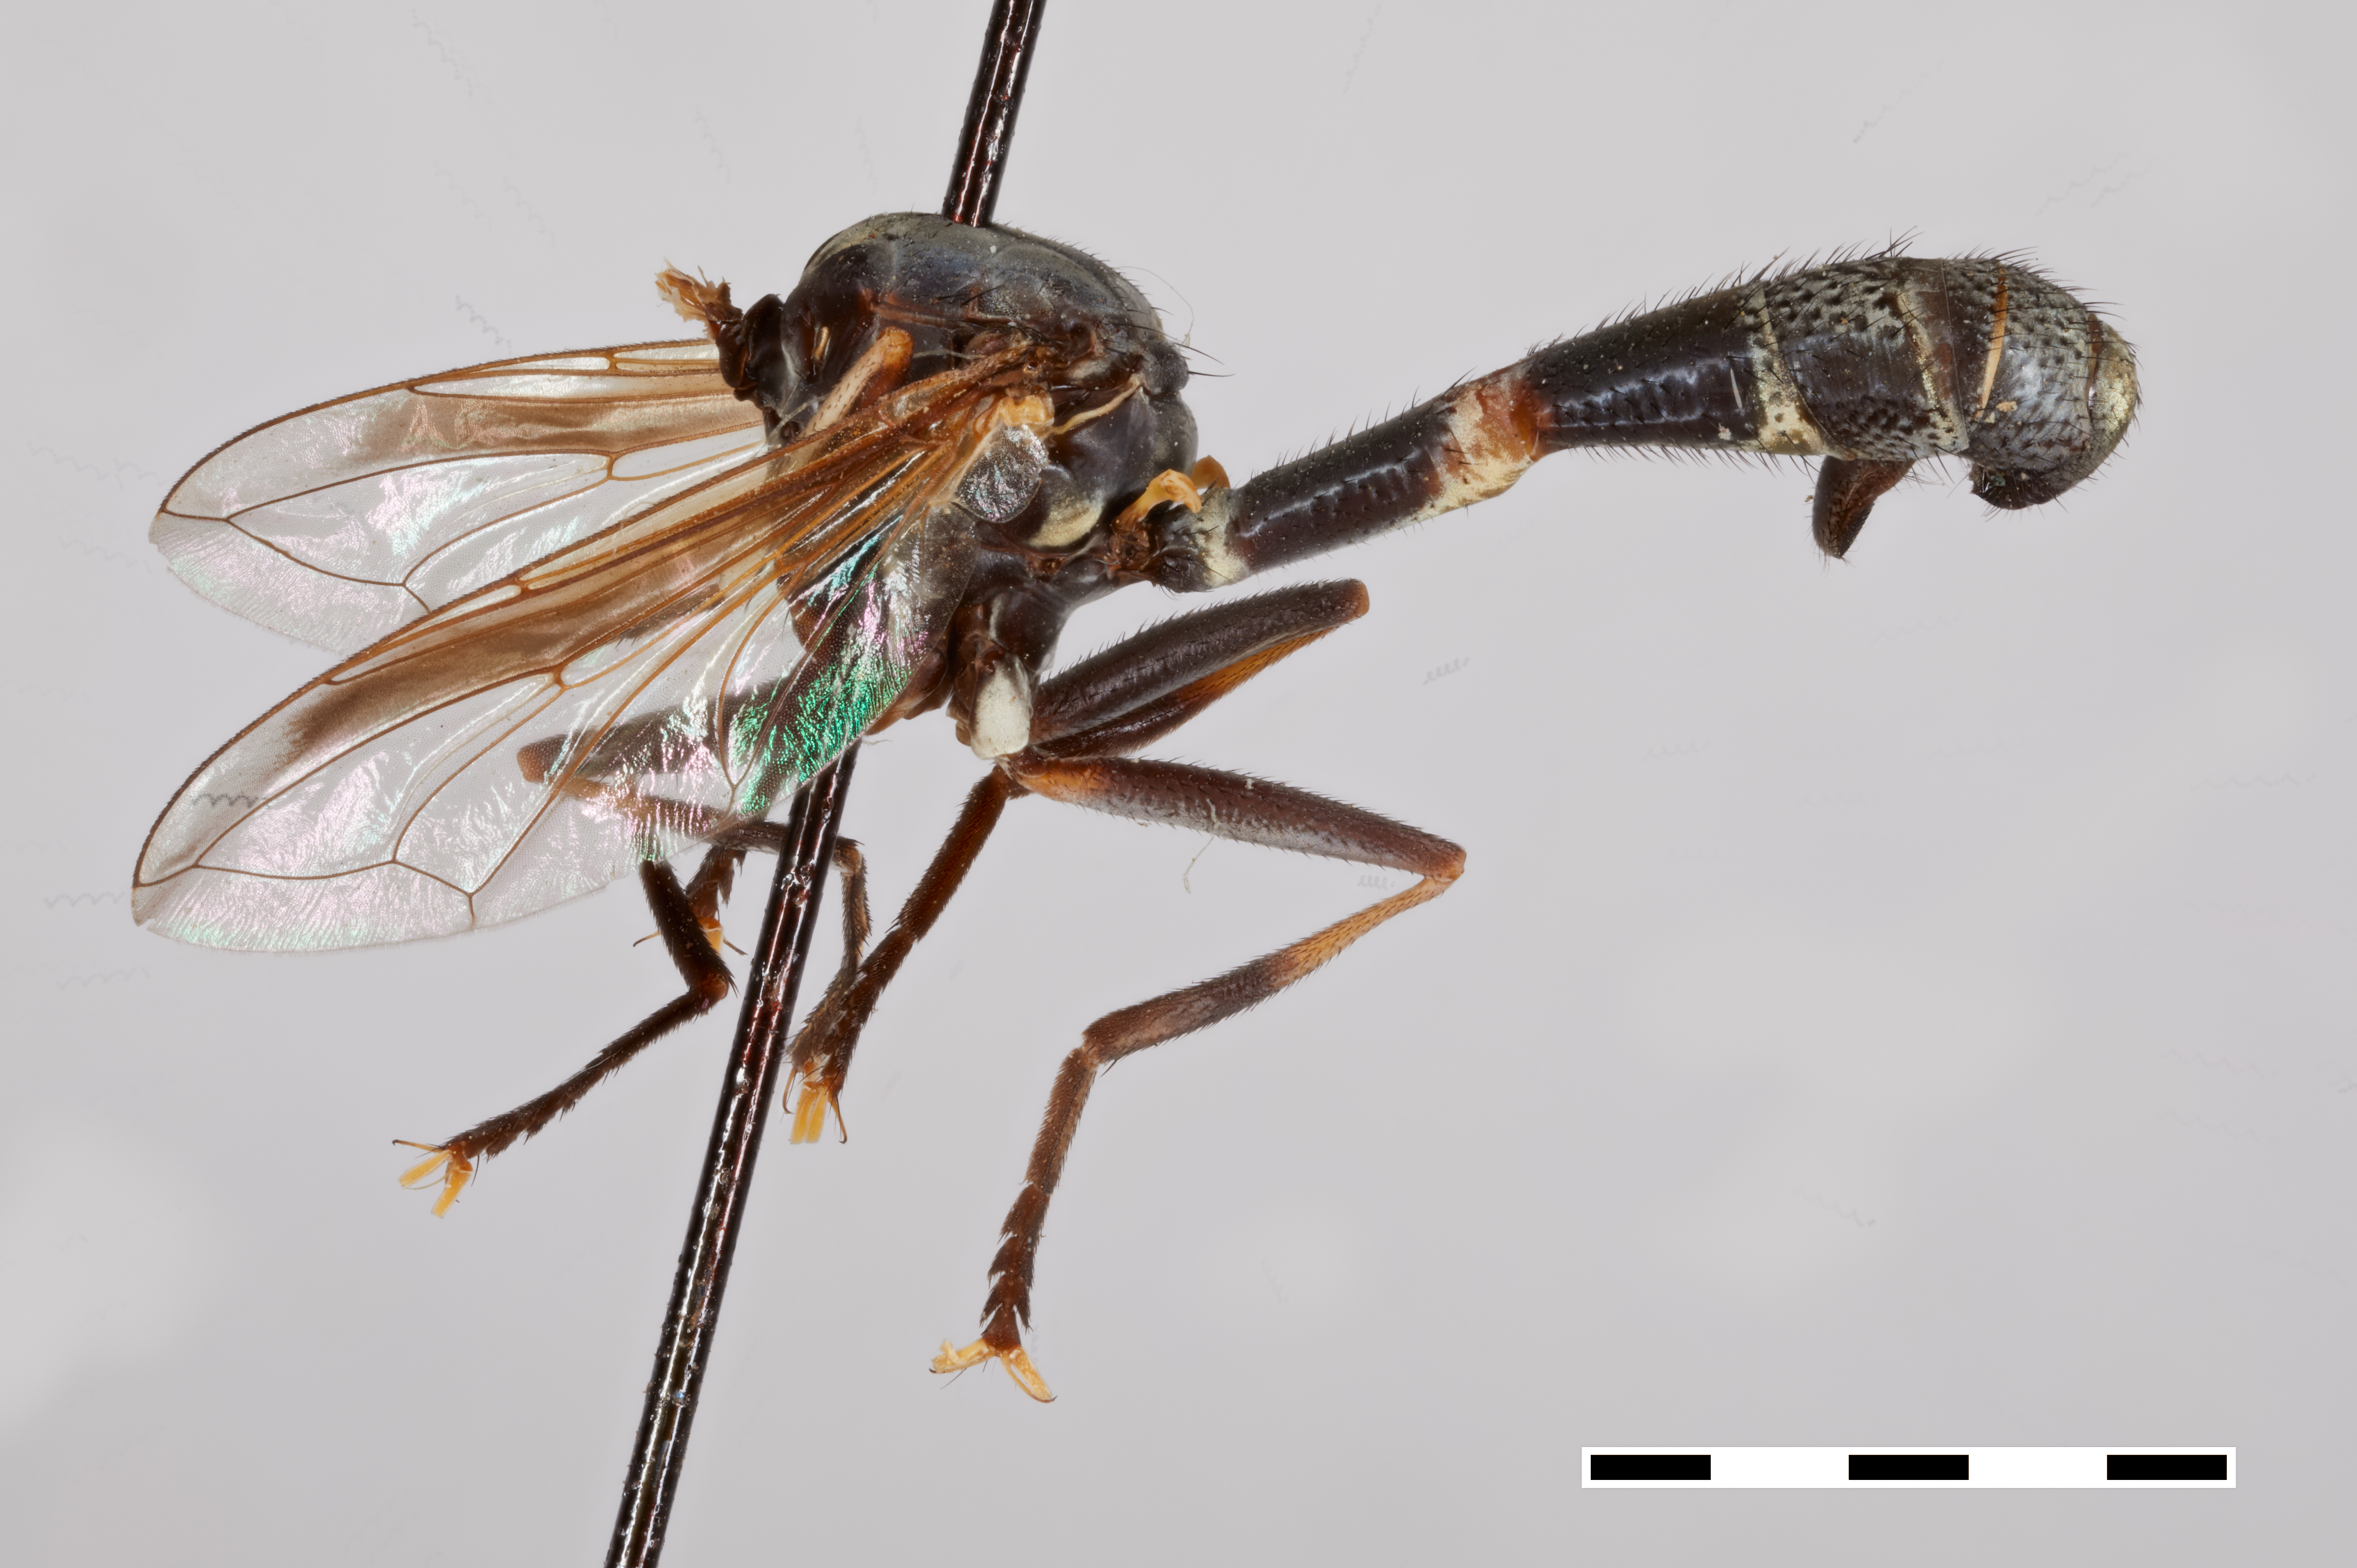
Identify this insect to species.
Conops abruptus (also Physoconops abruptus)
